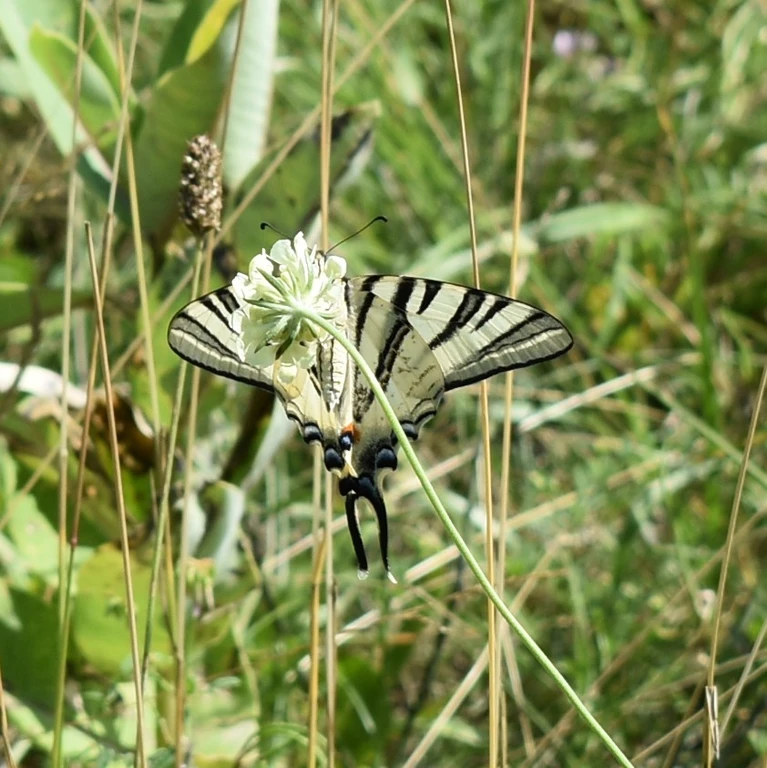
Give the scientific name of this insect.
Iphiclides podalirius
